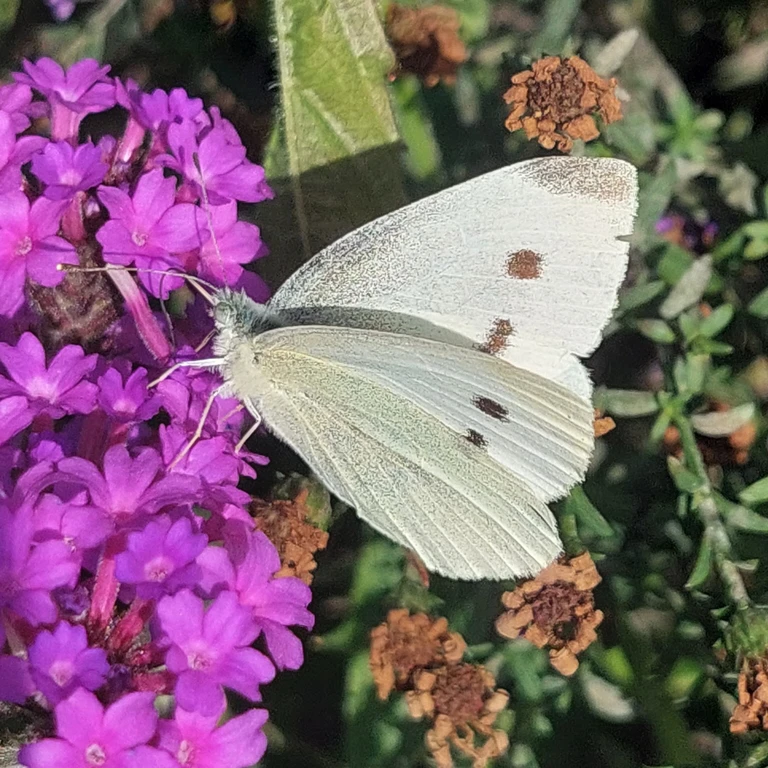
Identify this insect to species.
Pieris rapae
